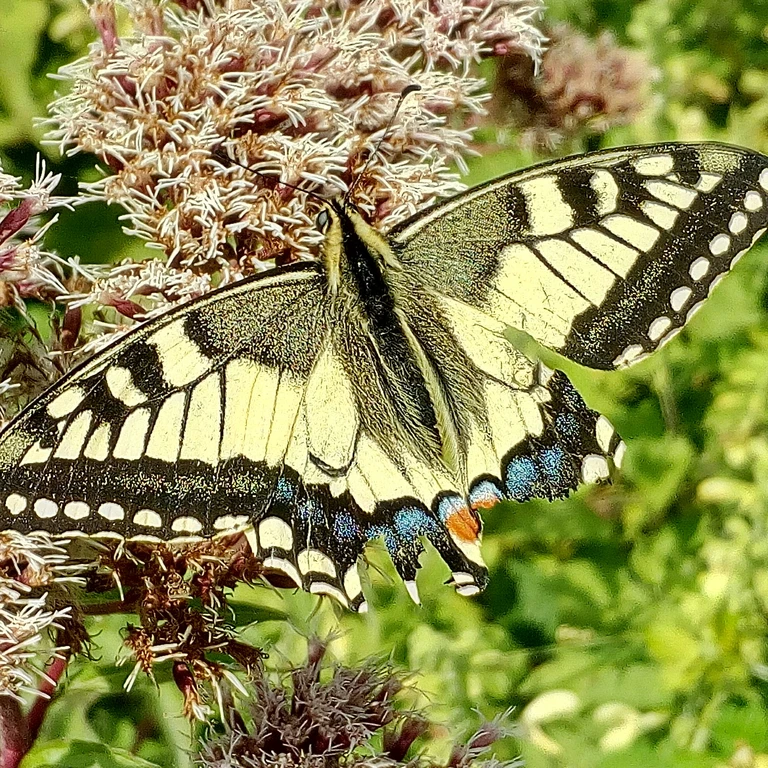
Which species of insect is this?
Papilio machaon
